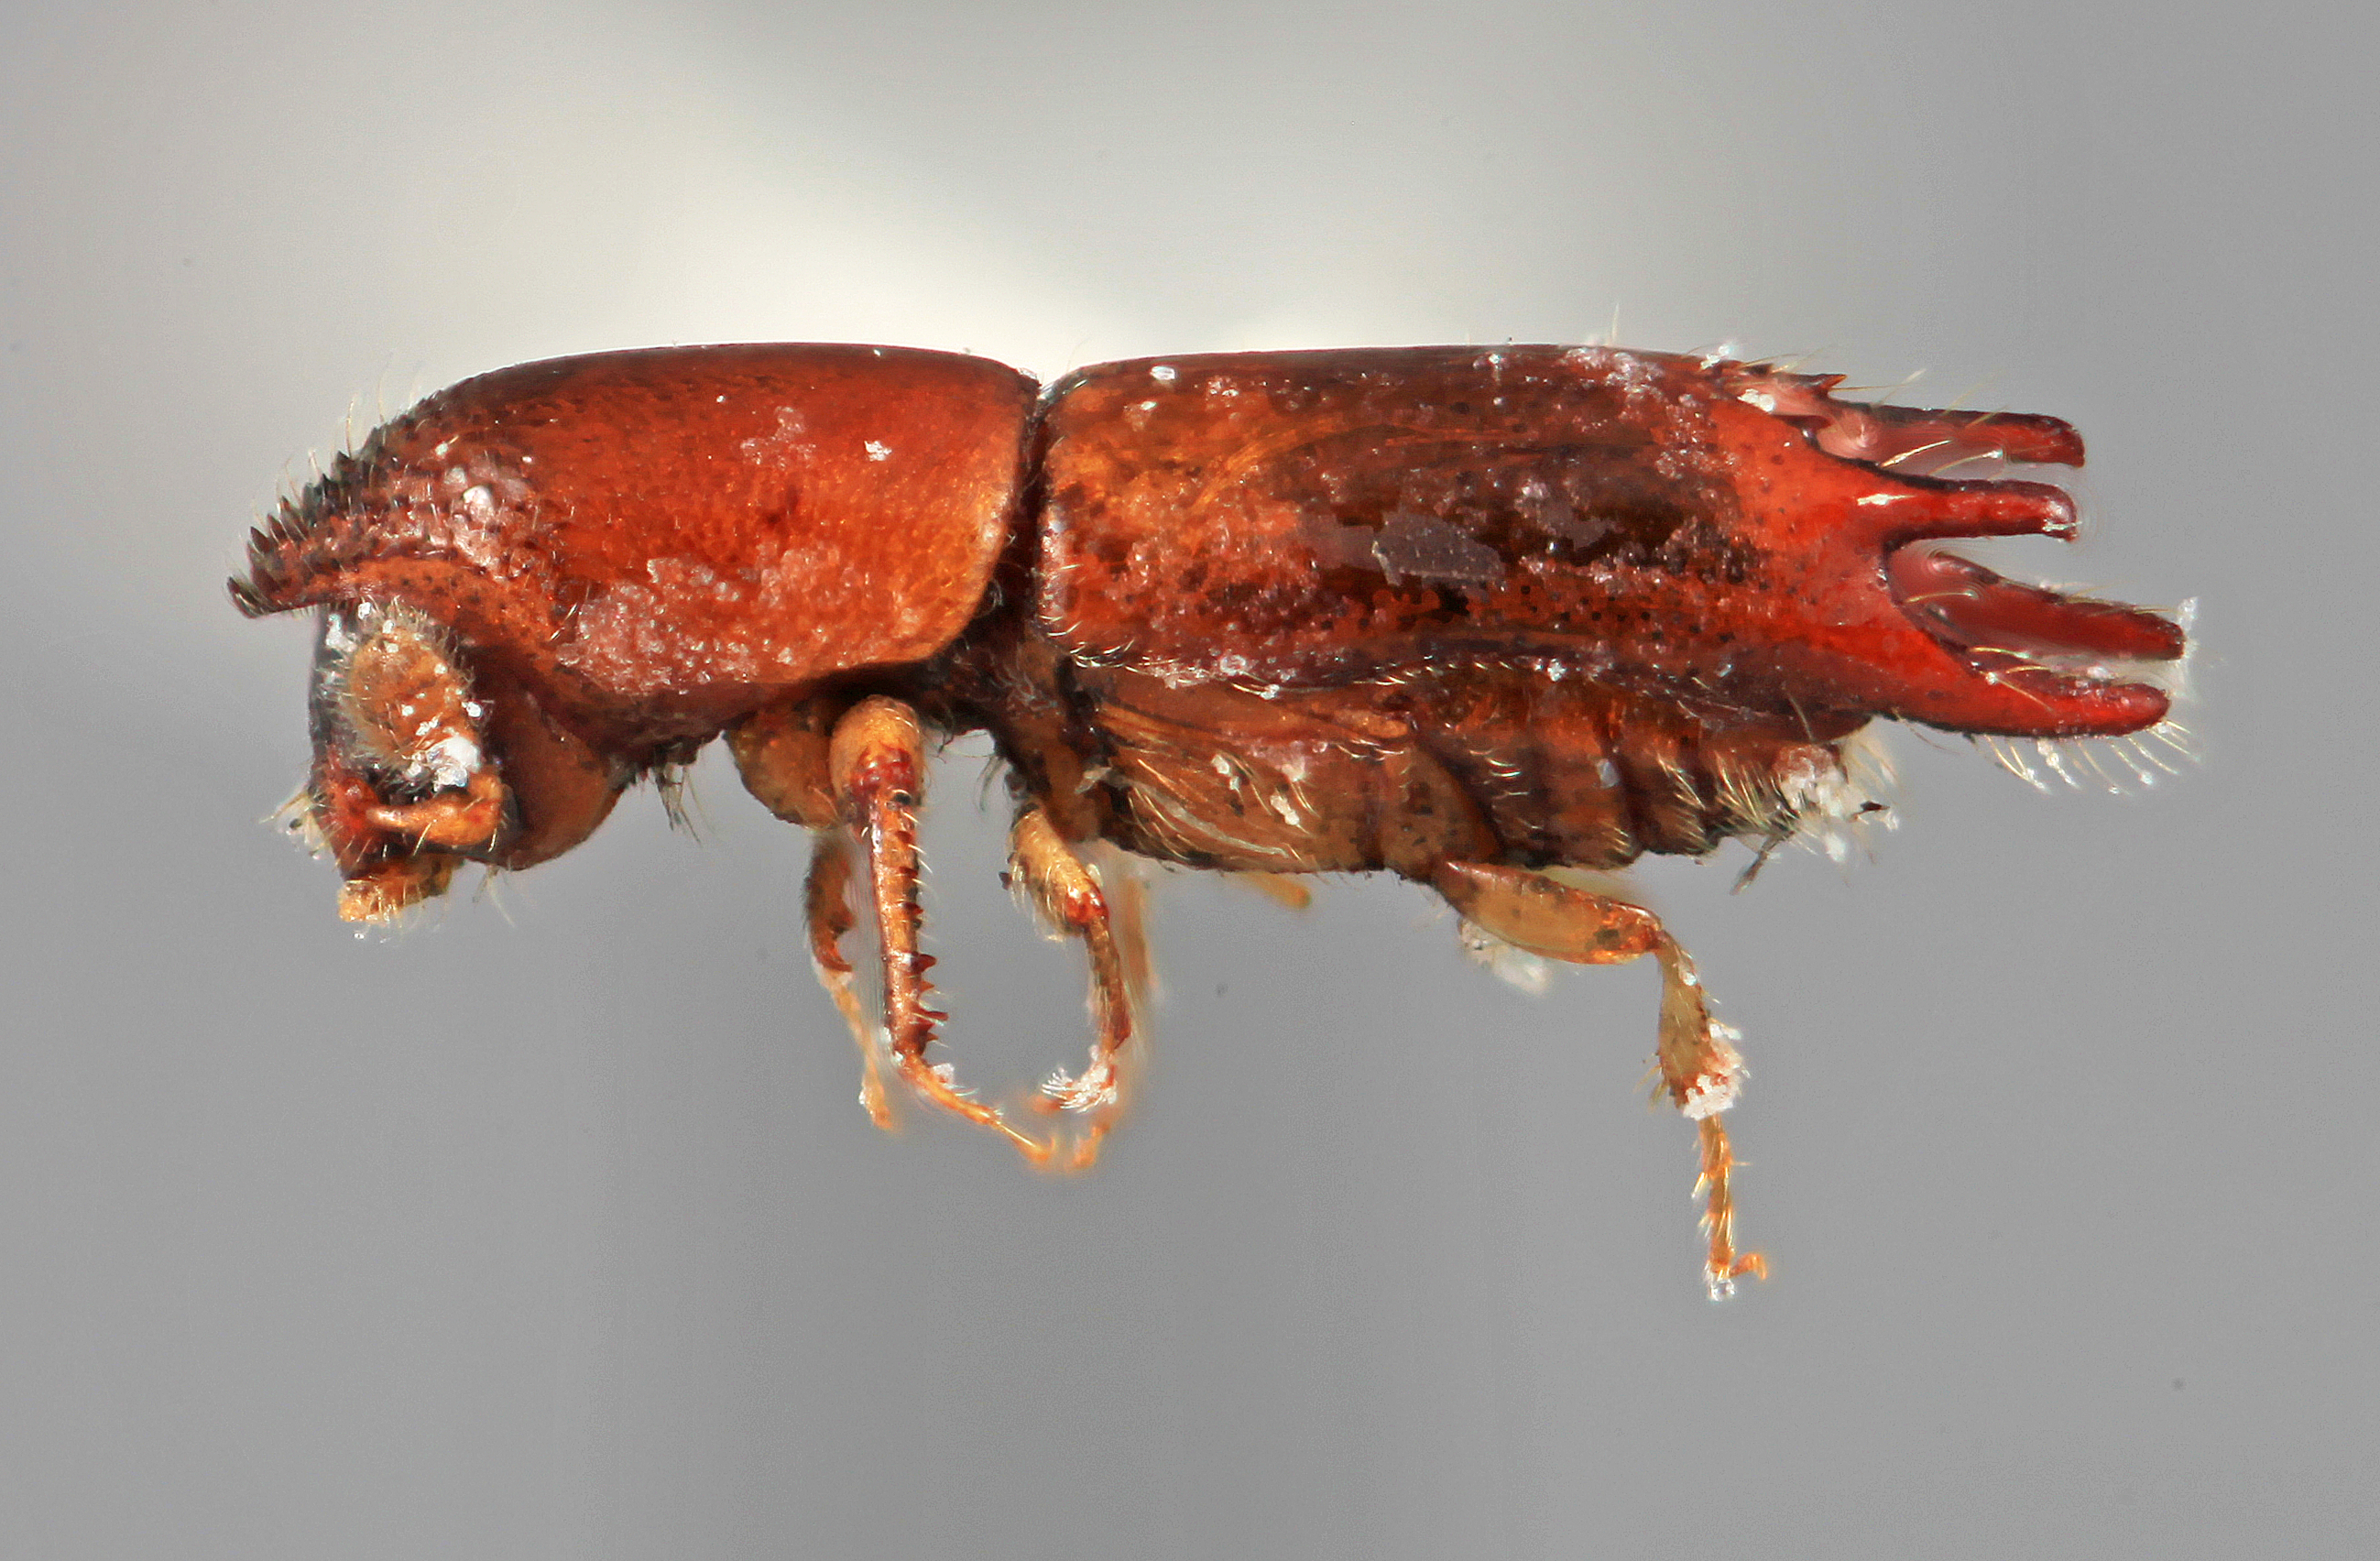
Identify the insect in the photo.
Amphicranus spinosus
